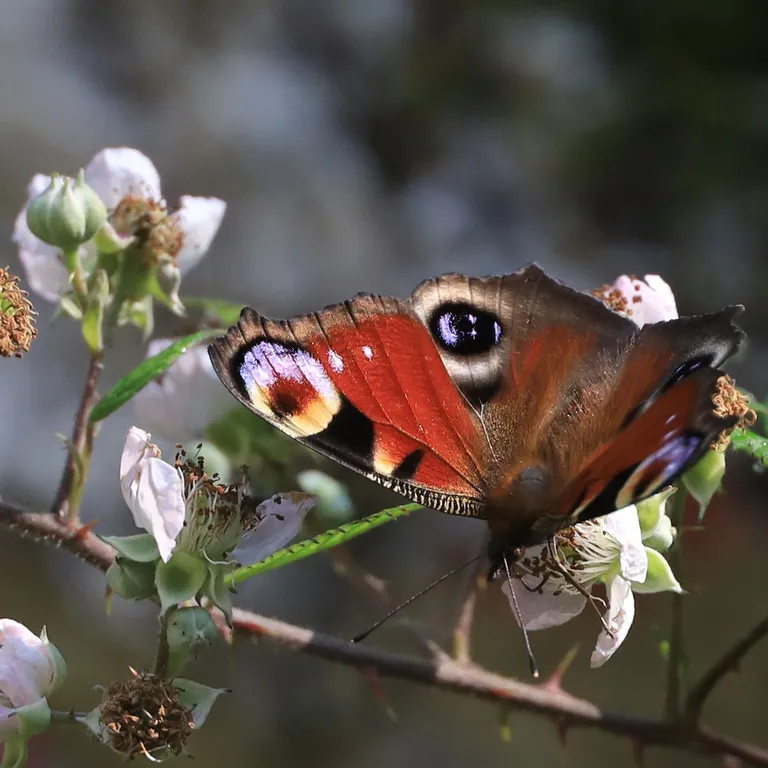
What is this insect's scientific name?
Aglais io
